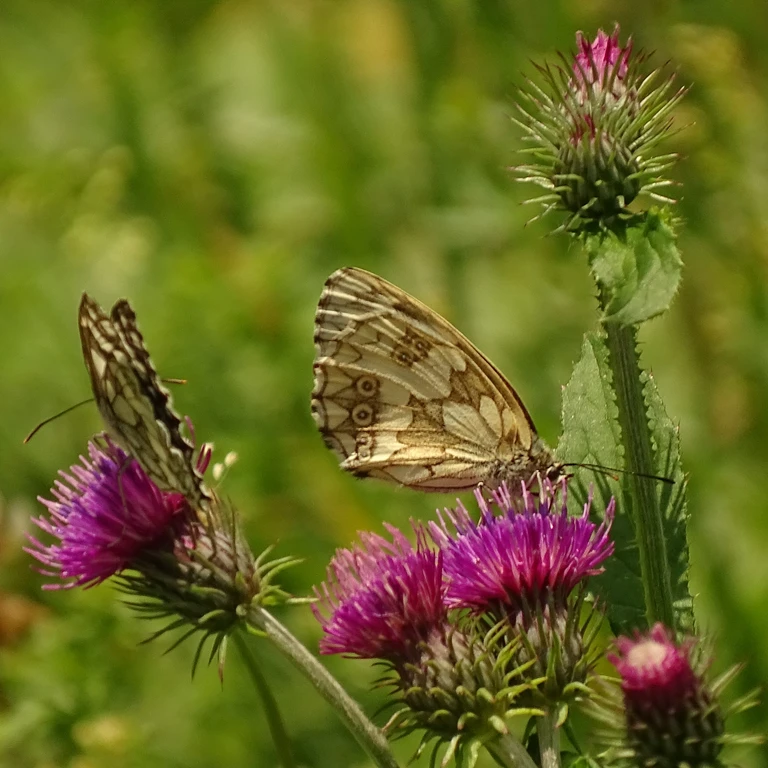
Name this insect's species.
Melanargia galathea
